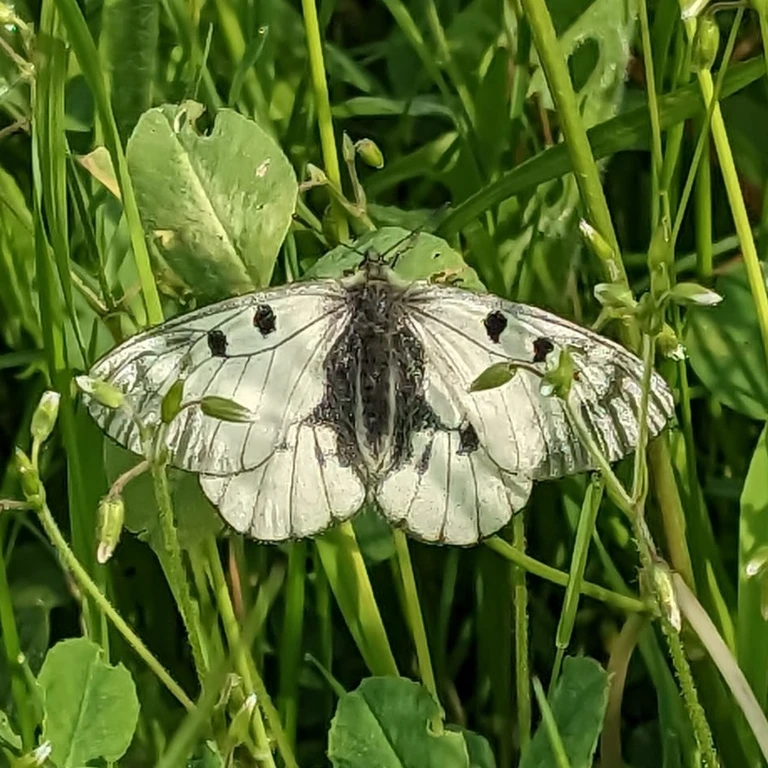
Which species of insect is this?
Parnassius mnemosyne
